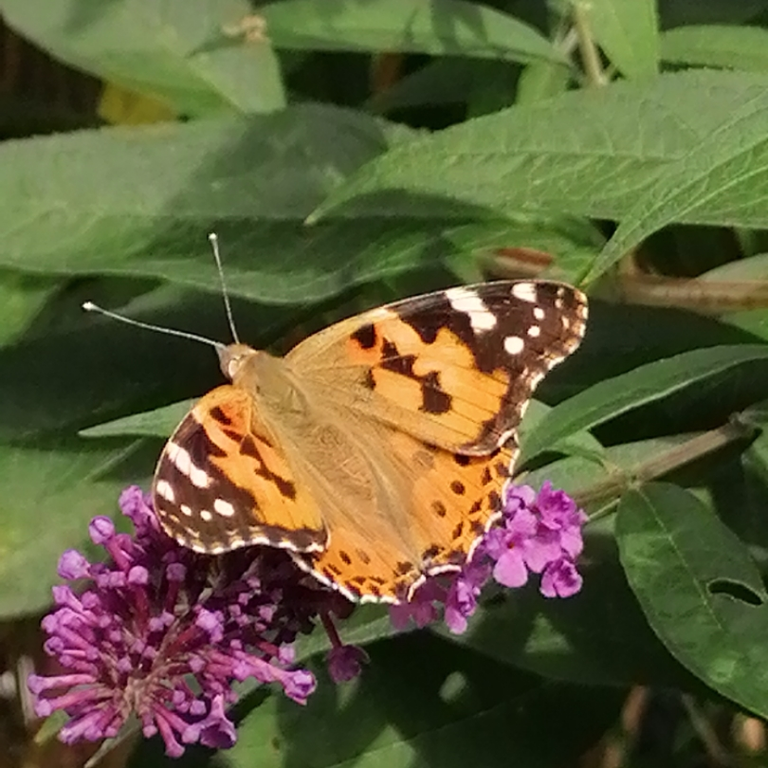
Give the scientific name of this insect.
Vanessa cardui
